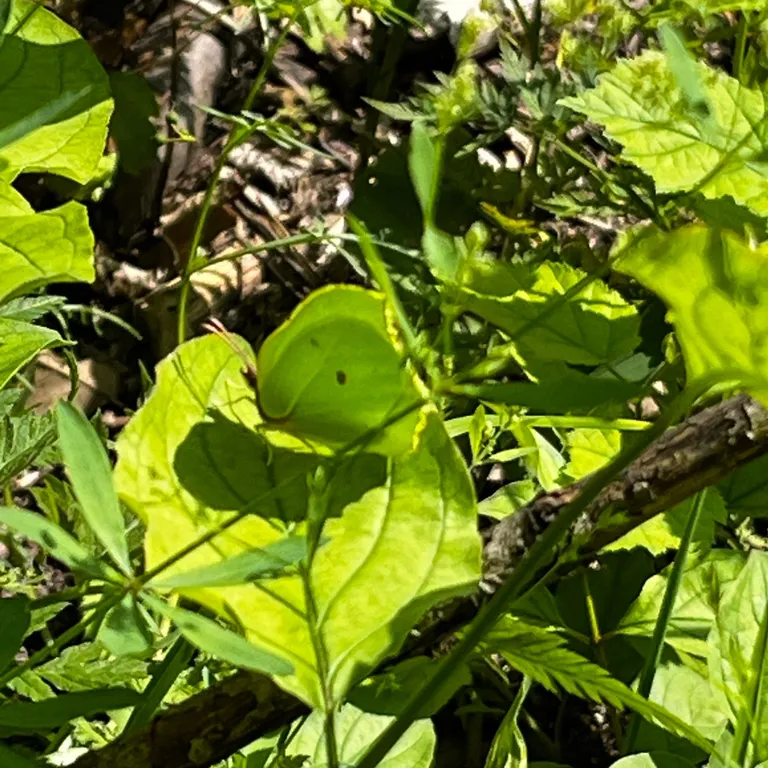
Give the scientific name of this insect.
Gonepteryx rhamni
